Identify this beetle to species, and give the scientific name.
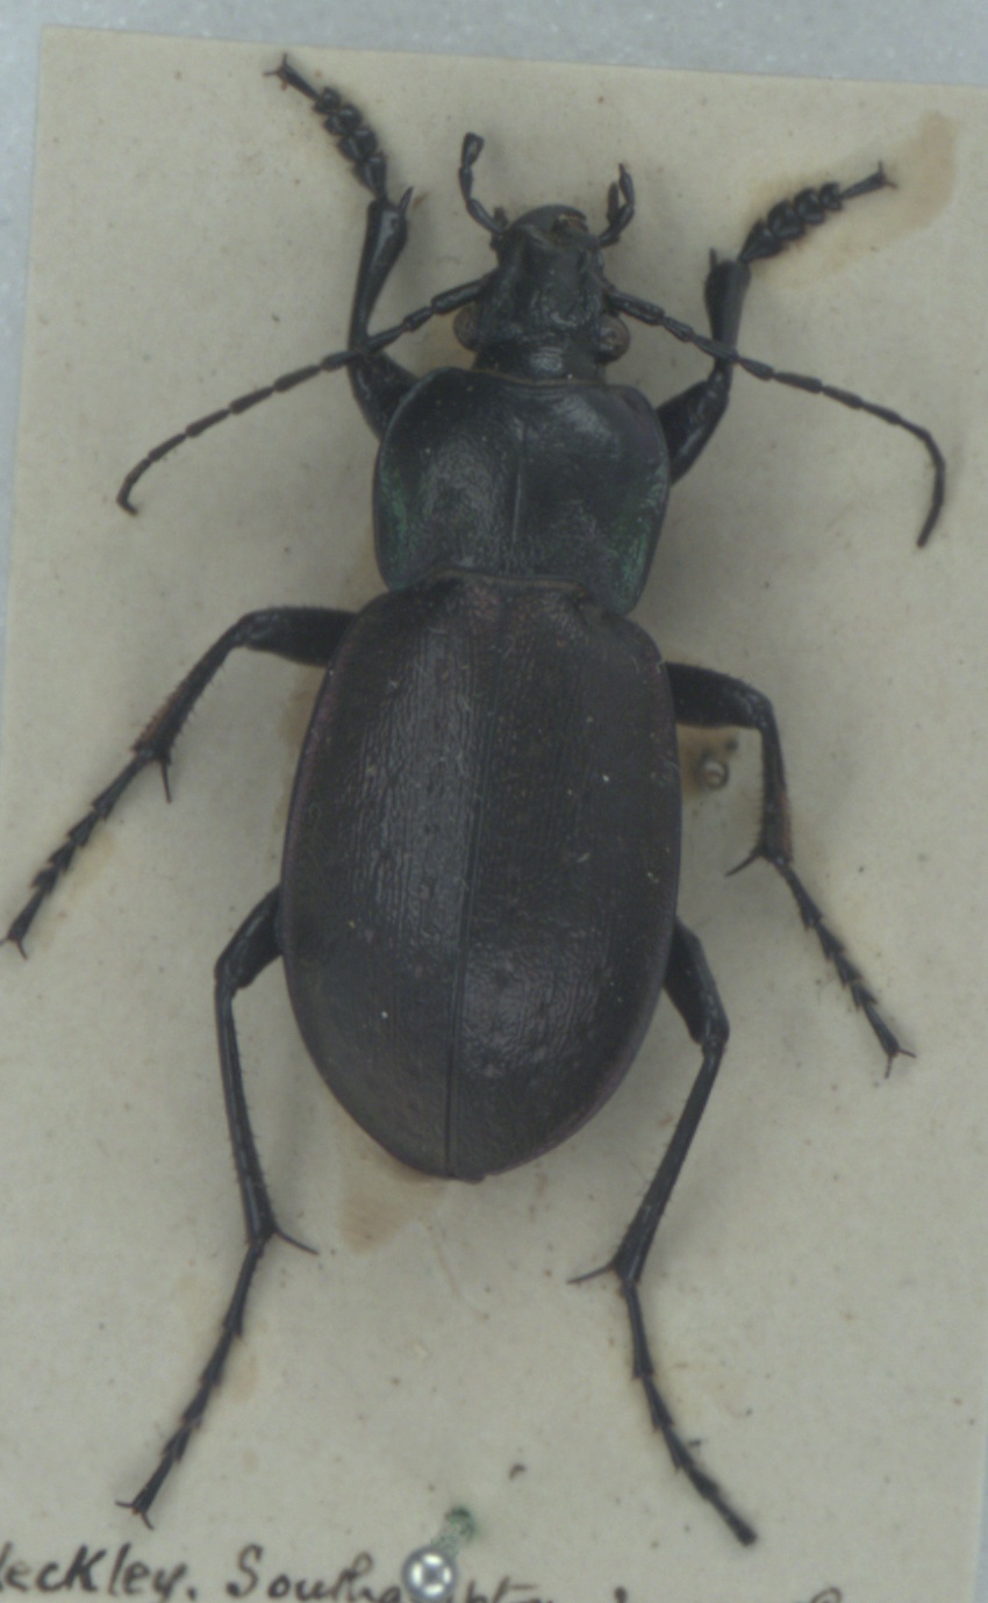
Carabus nemoralis
